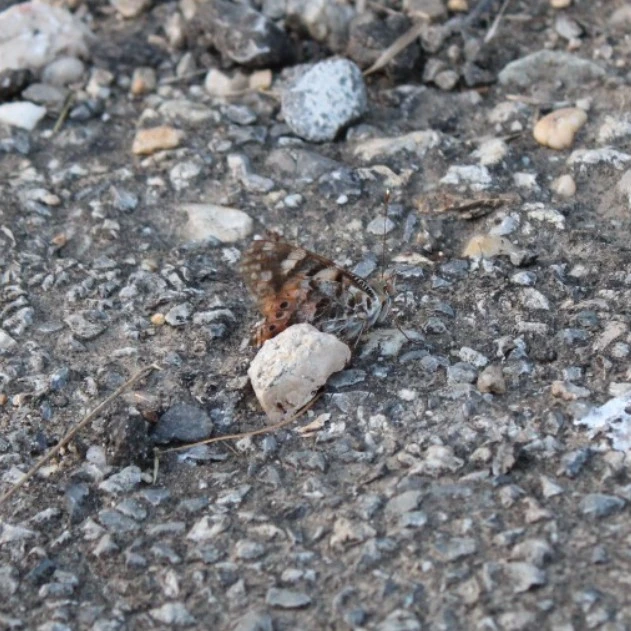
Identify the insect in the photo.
Vanessa cardui
